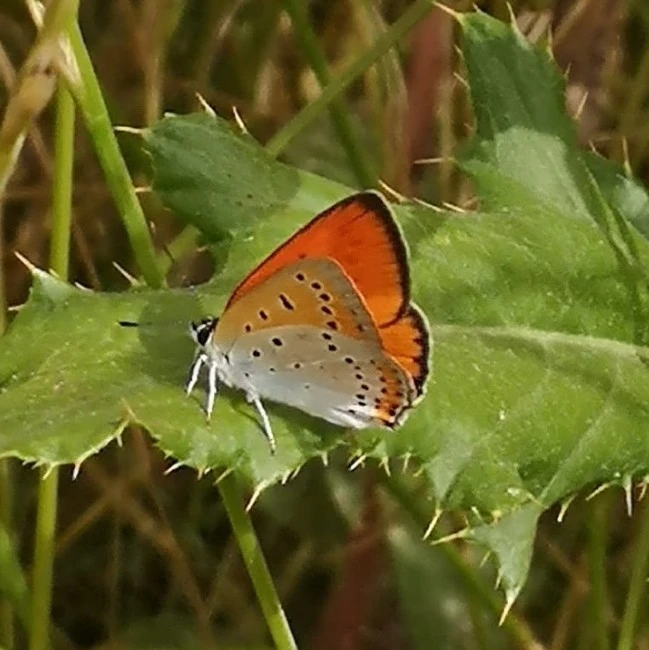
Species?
Lycaena dispar
